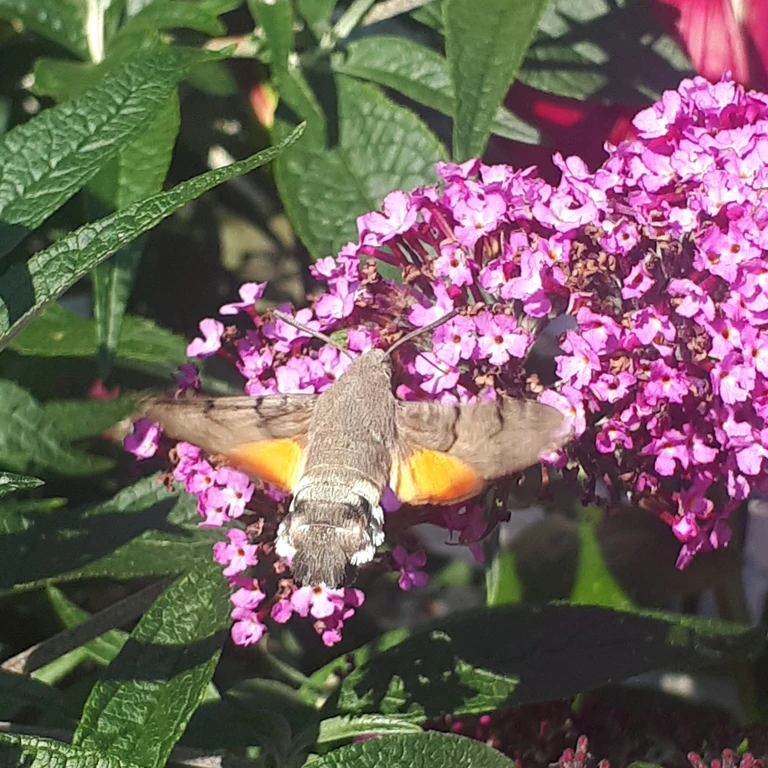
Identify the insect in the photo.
Macroglossum stellatarum
